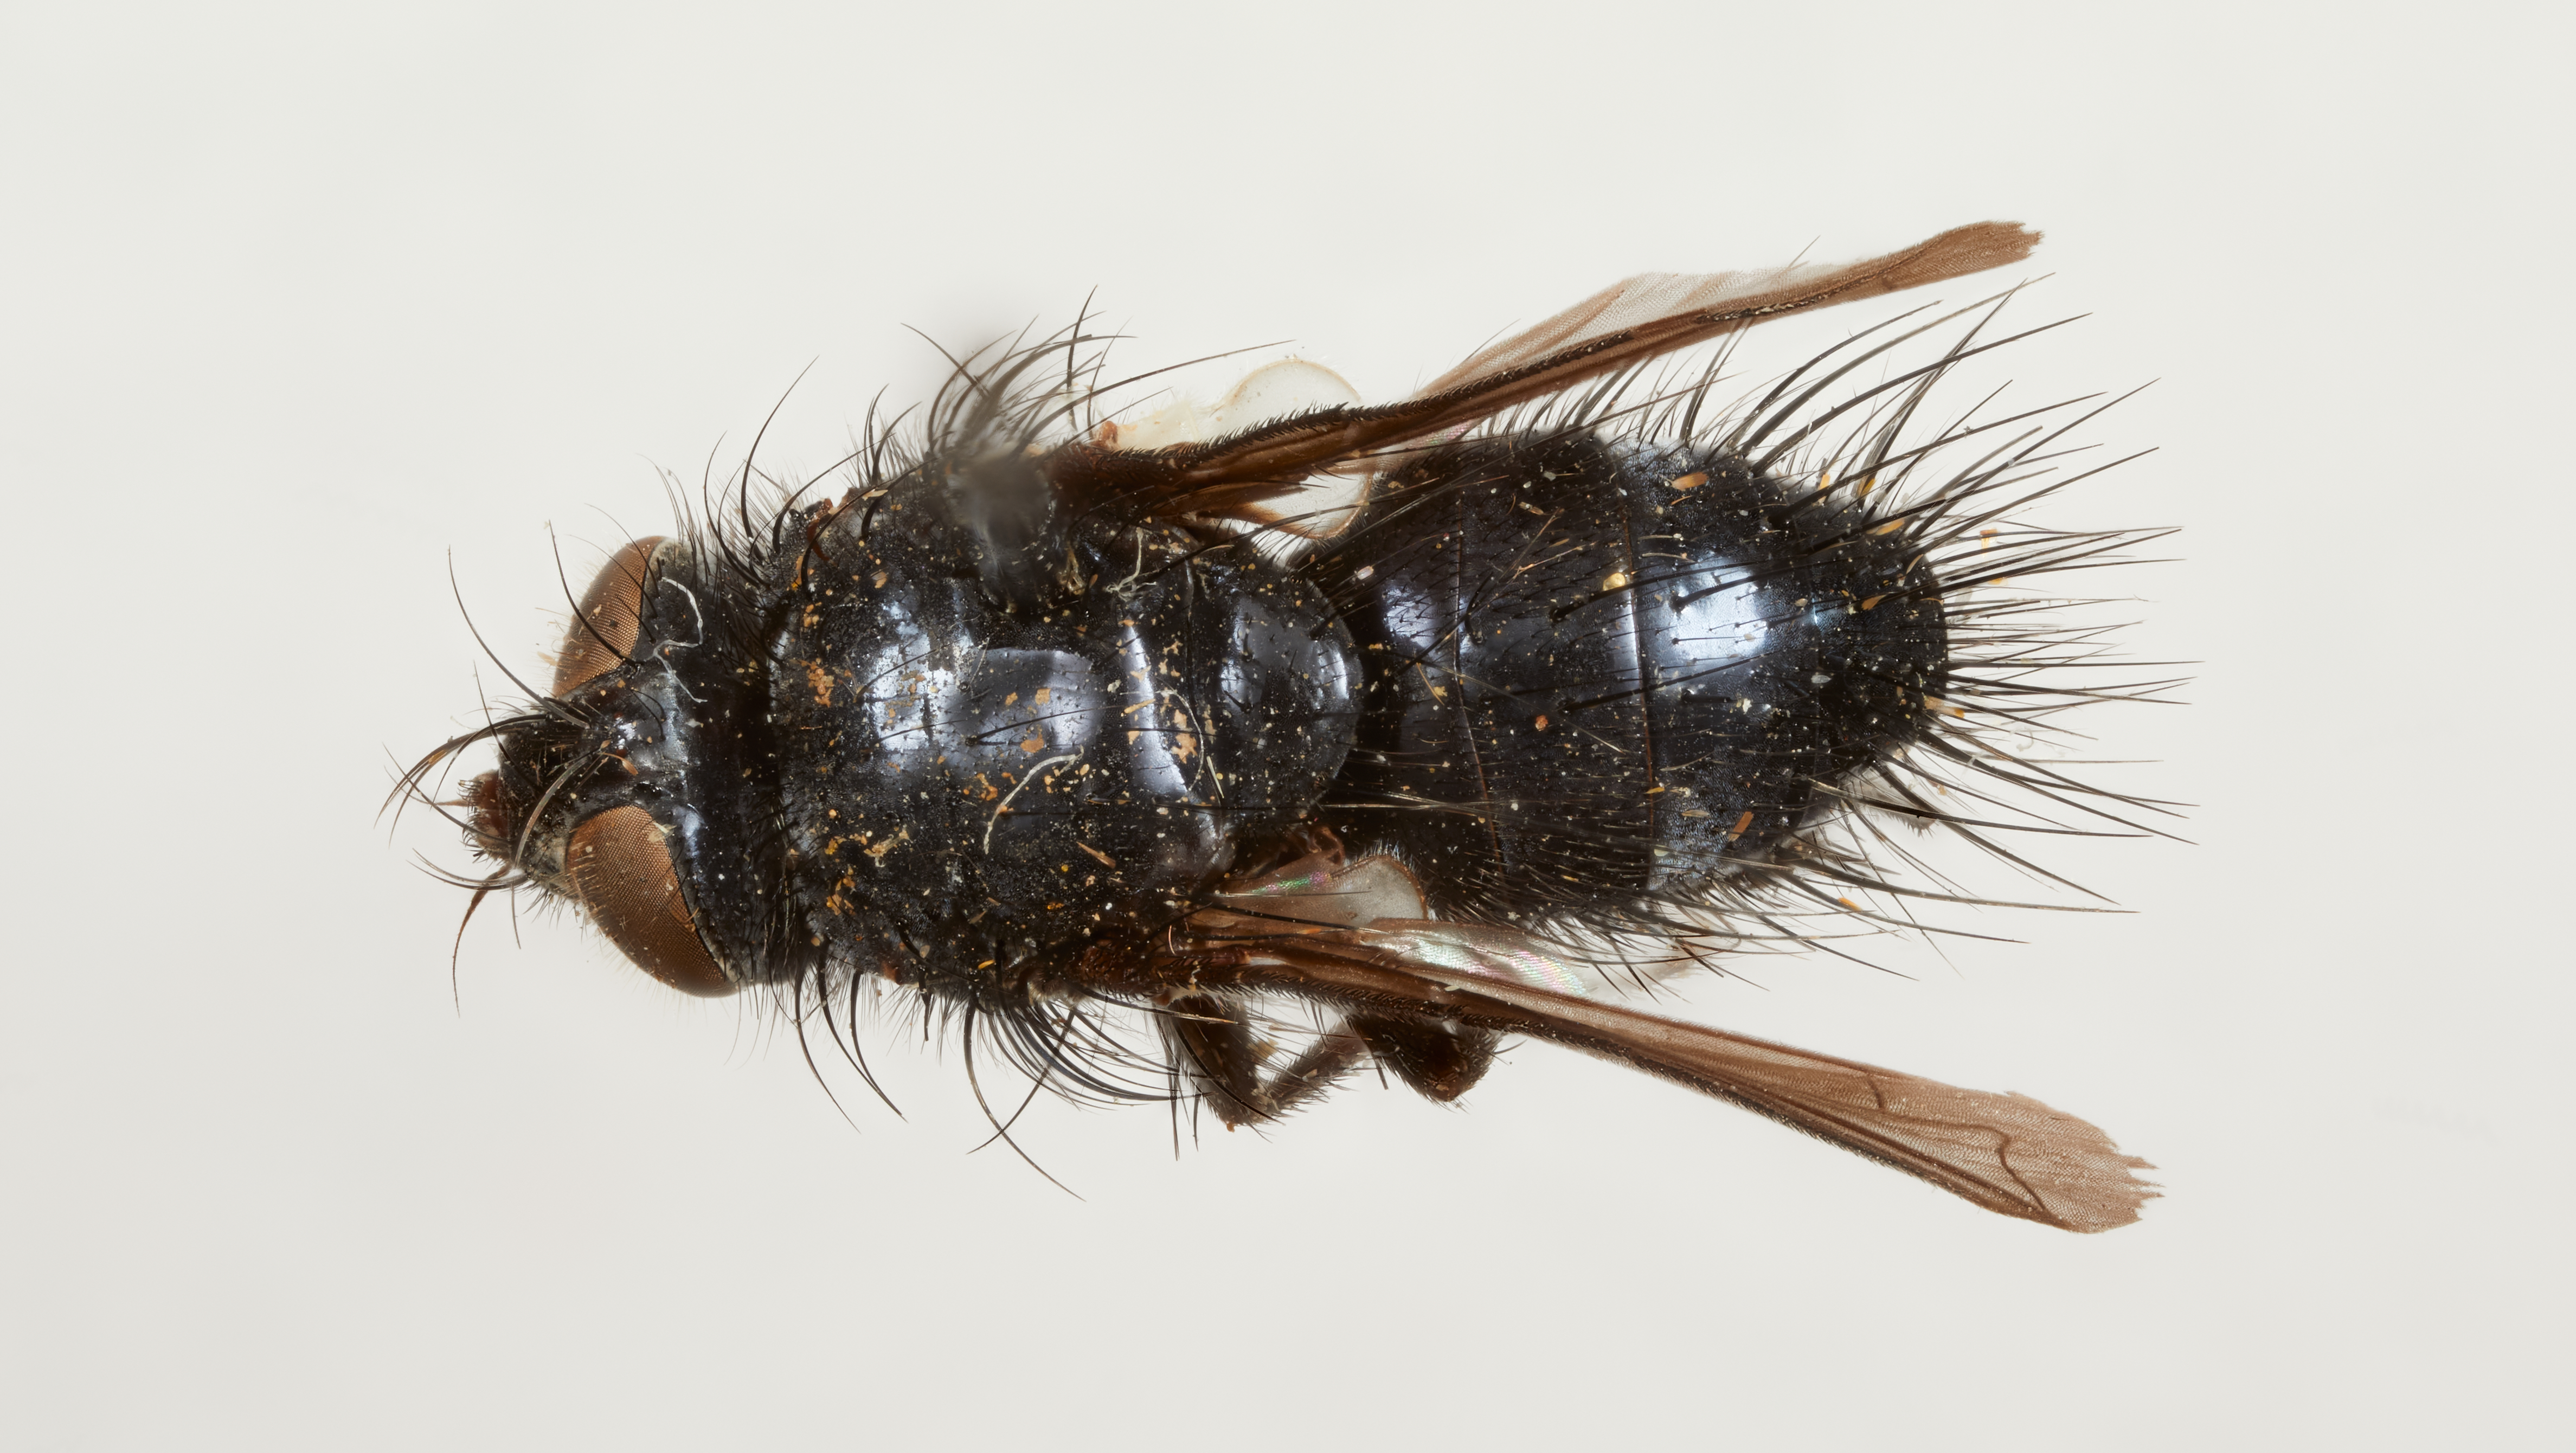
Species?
Piriona fasciculata
